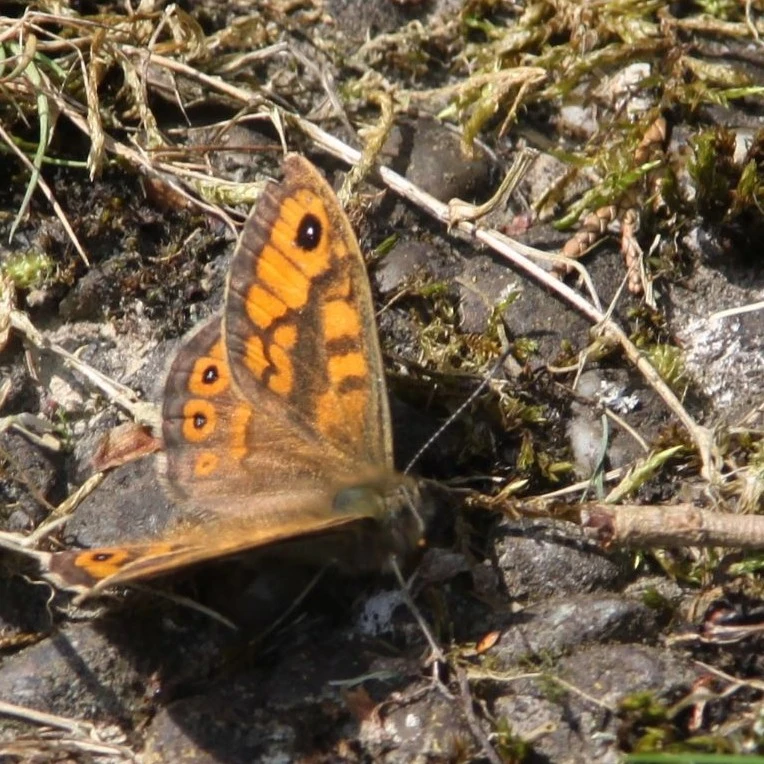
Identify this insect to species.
Lasiommata megera (also Pararge megera)
